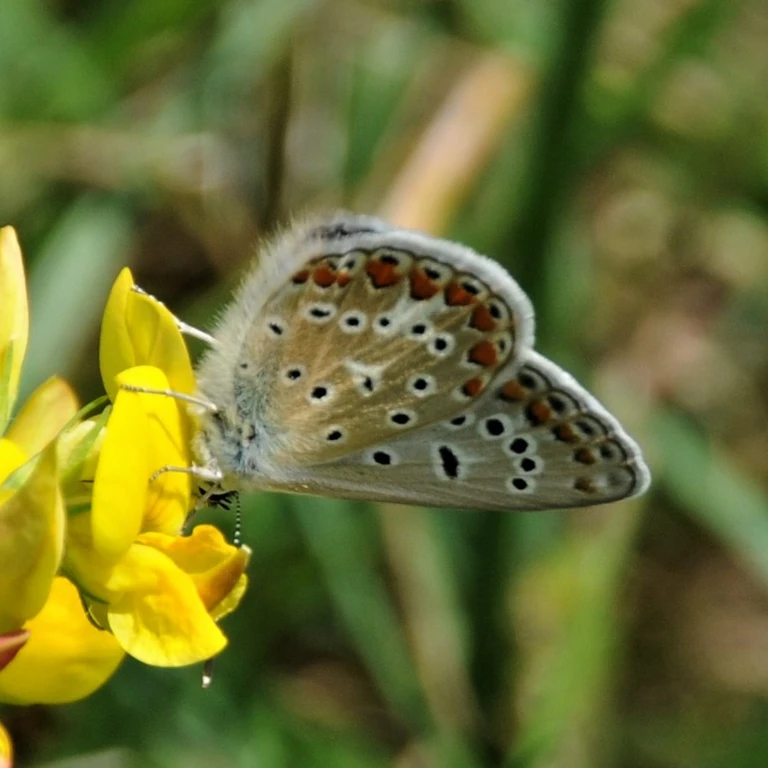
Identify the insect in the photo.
Polyommatus icarus
